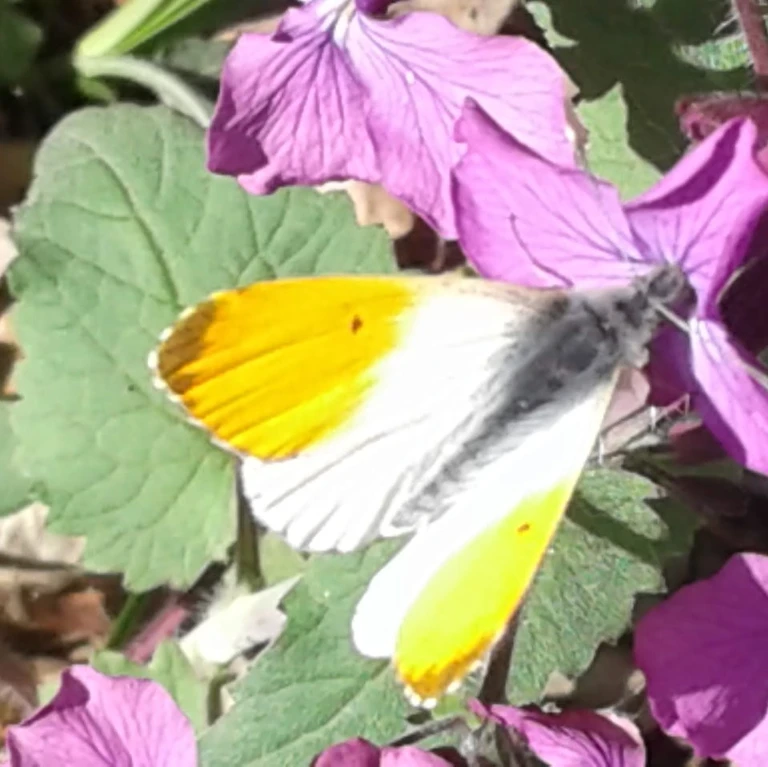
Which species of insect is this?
Anthocharis cardamines
